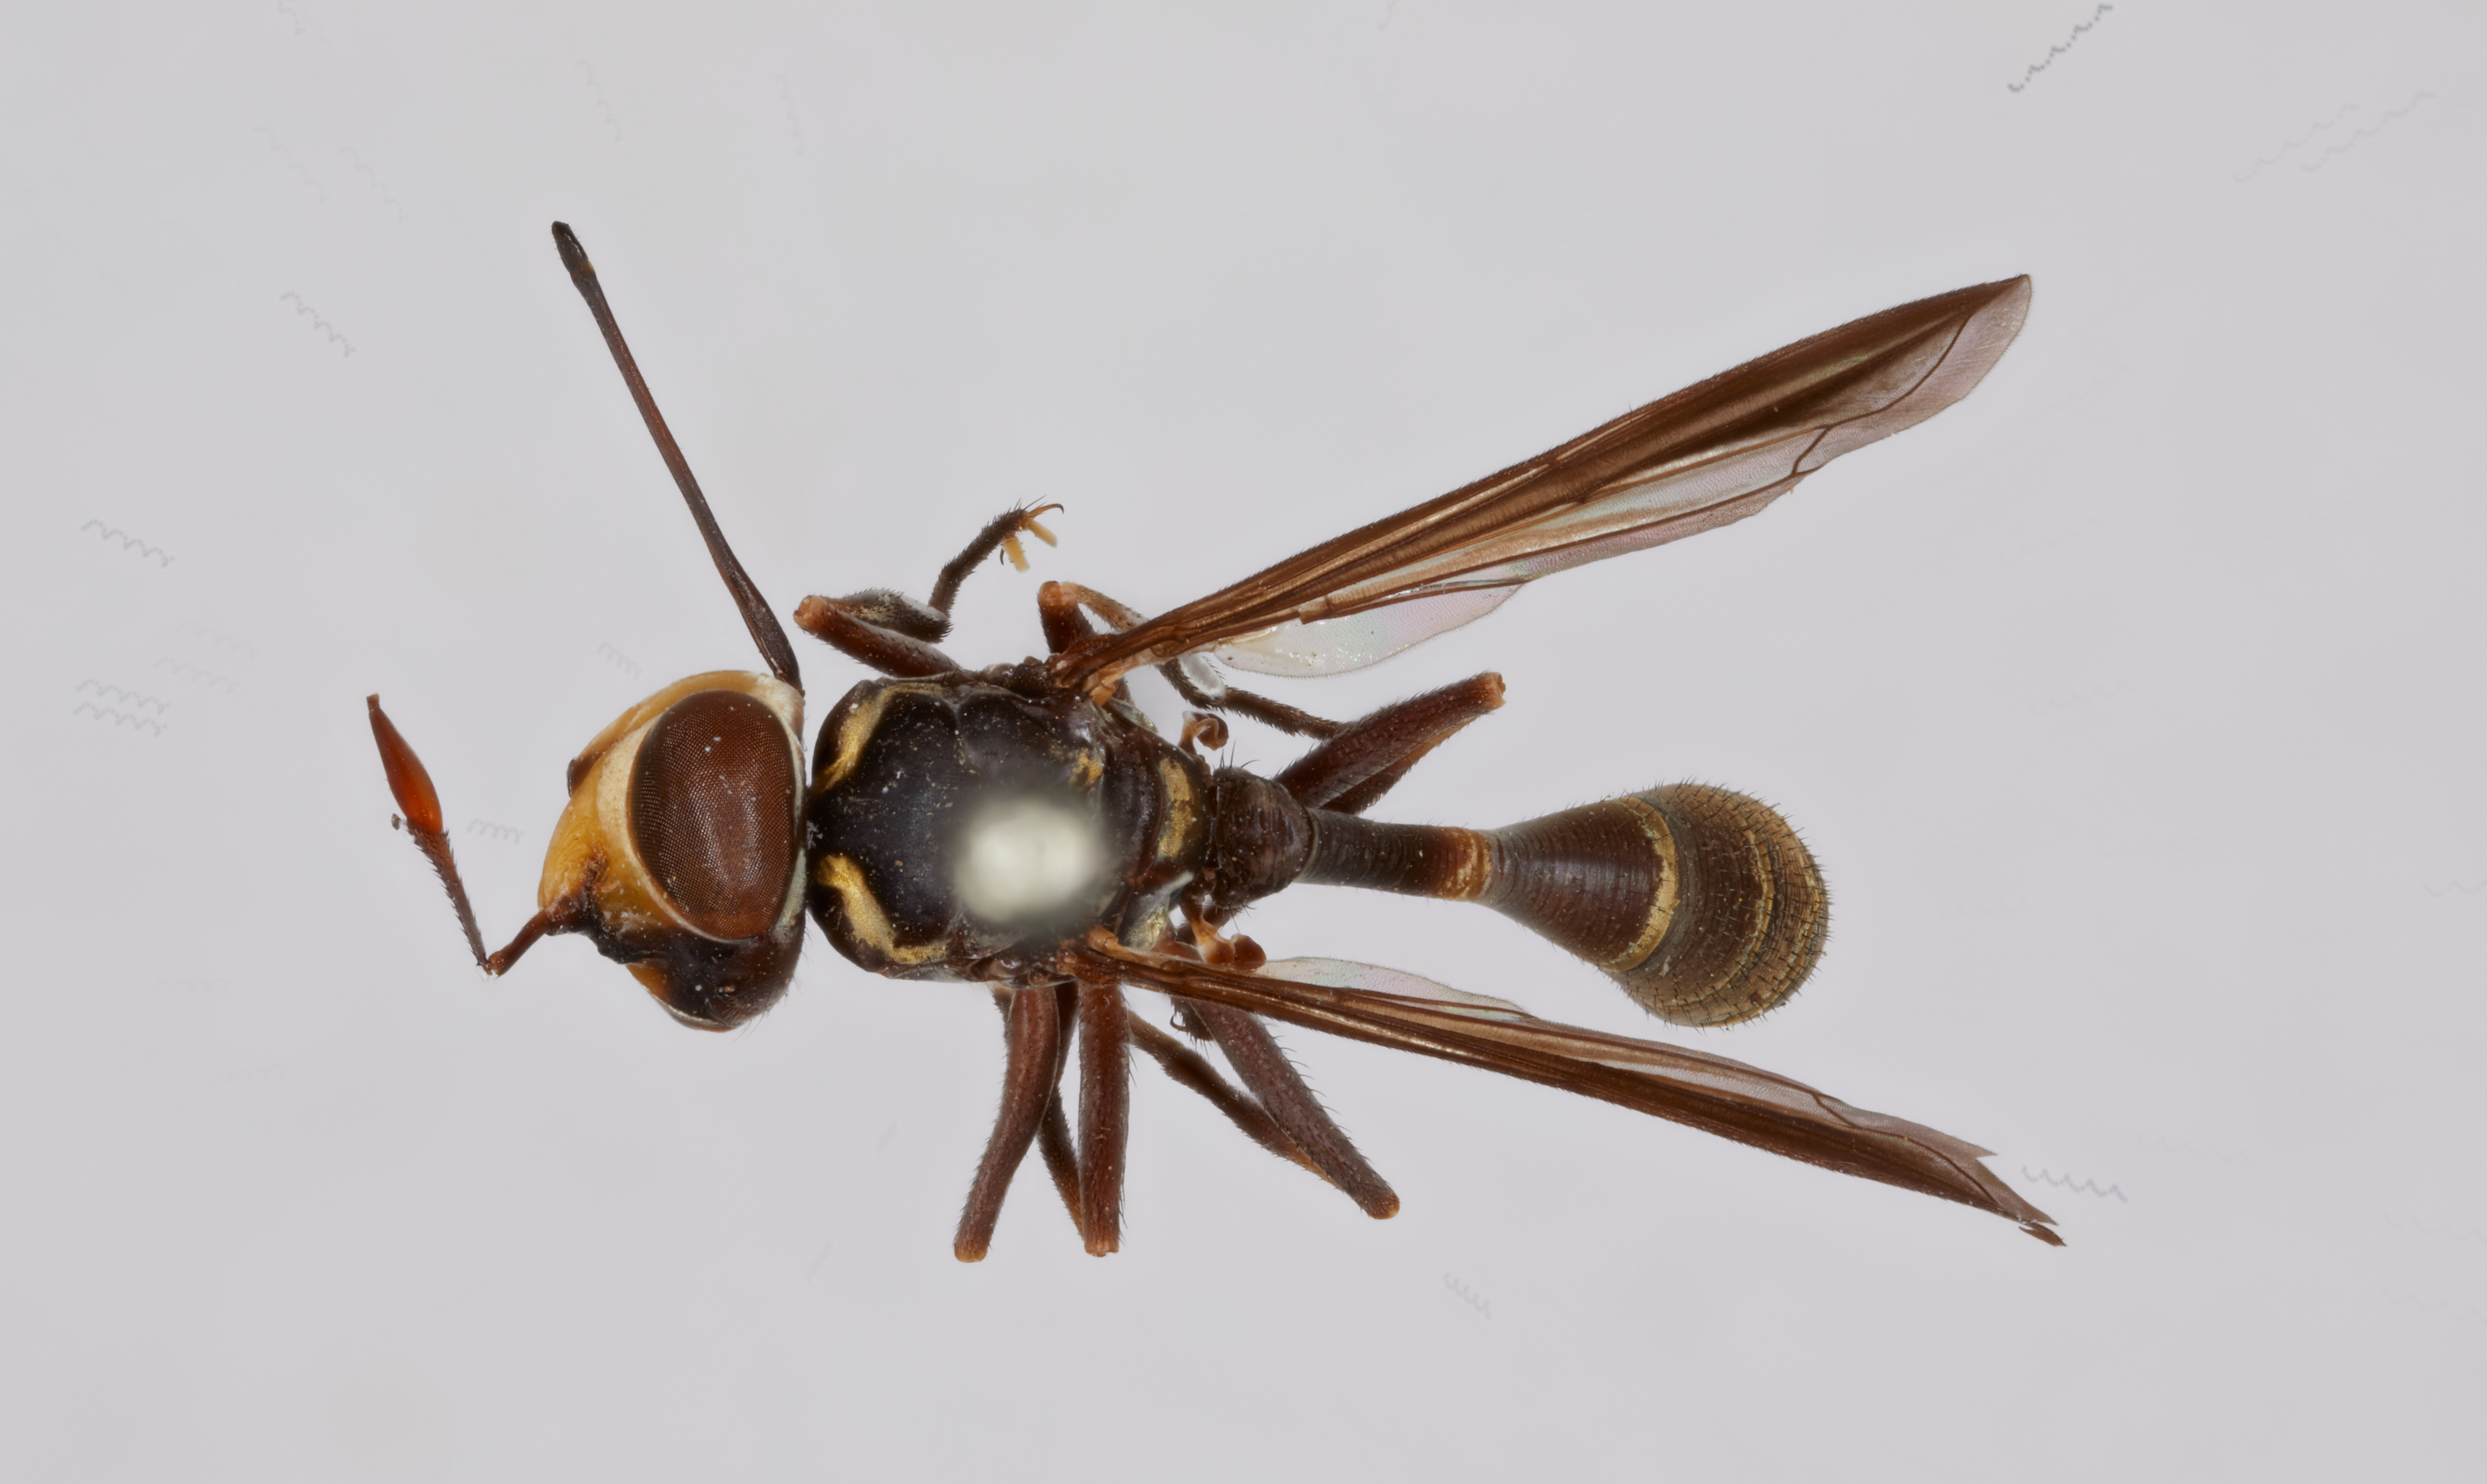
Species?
Conops gracilior (also Physoconops gracilior)
